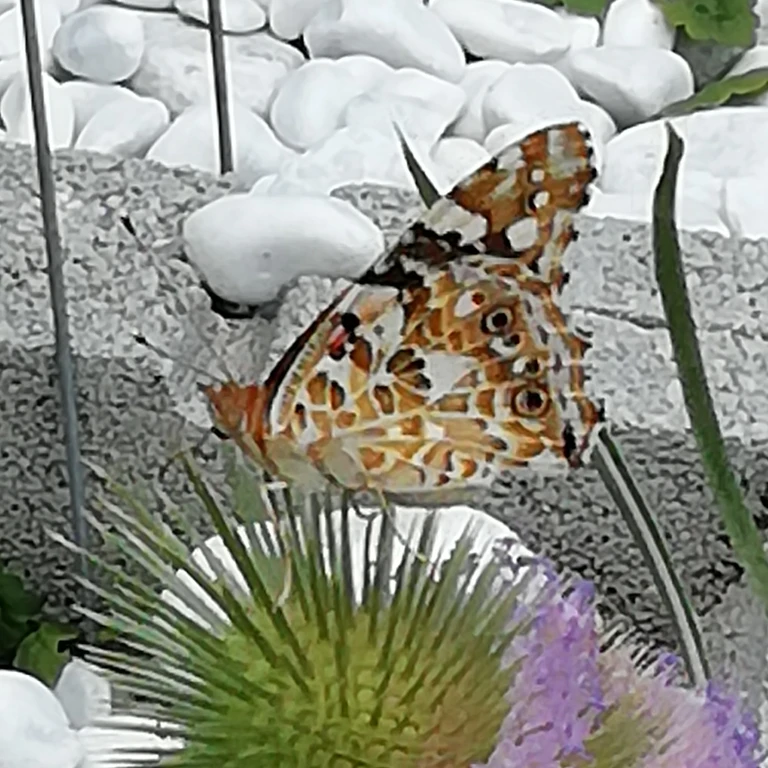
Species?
Vanessa cardui
